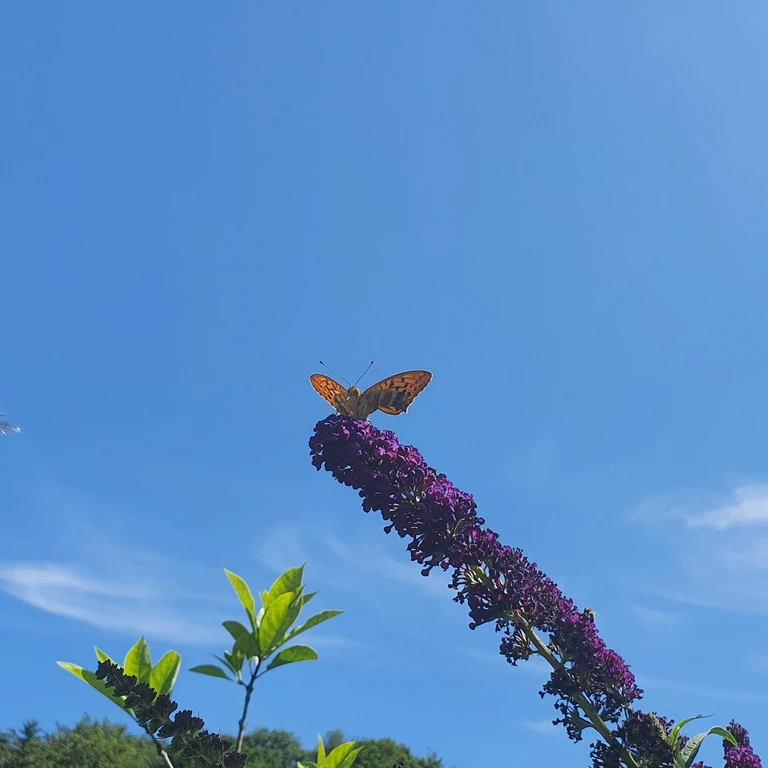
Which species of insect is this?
Argynnis paphia
